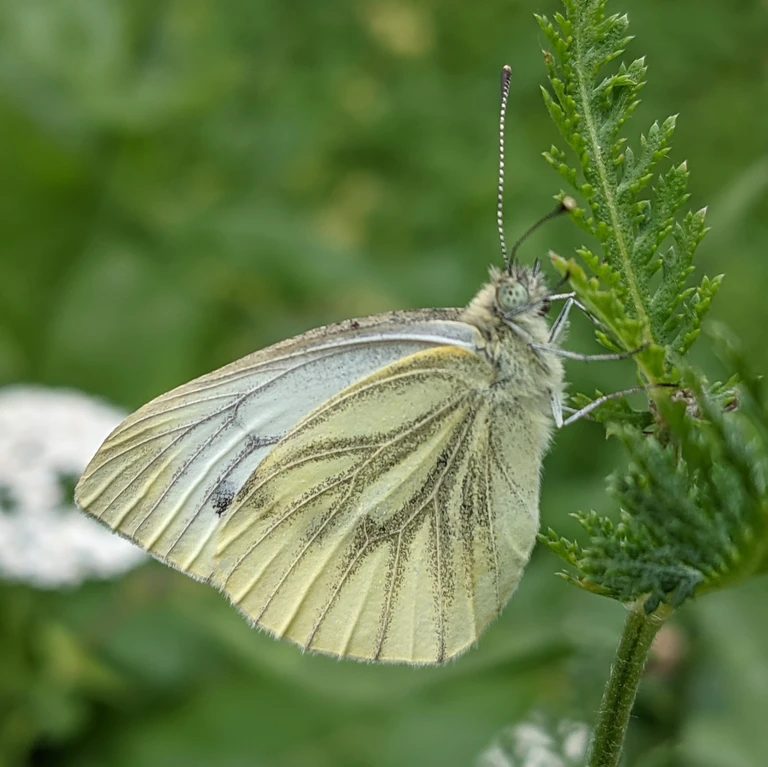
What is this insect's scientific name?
Pieris napi
